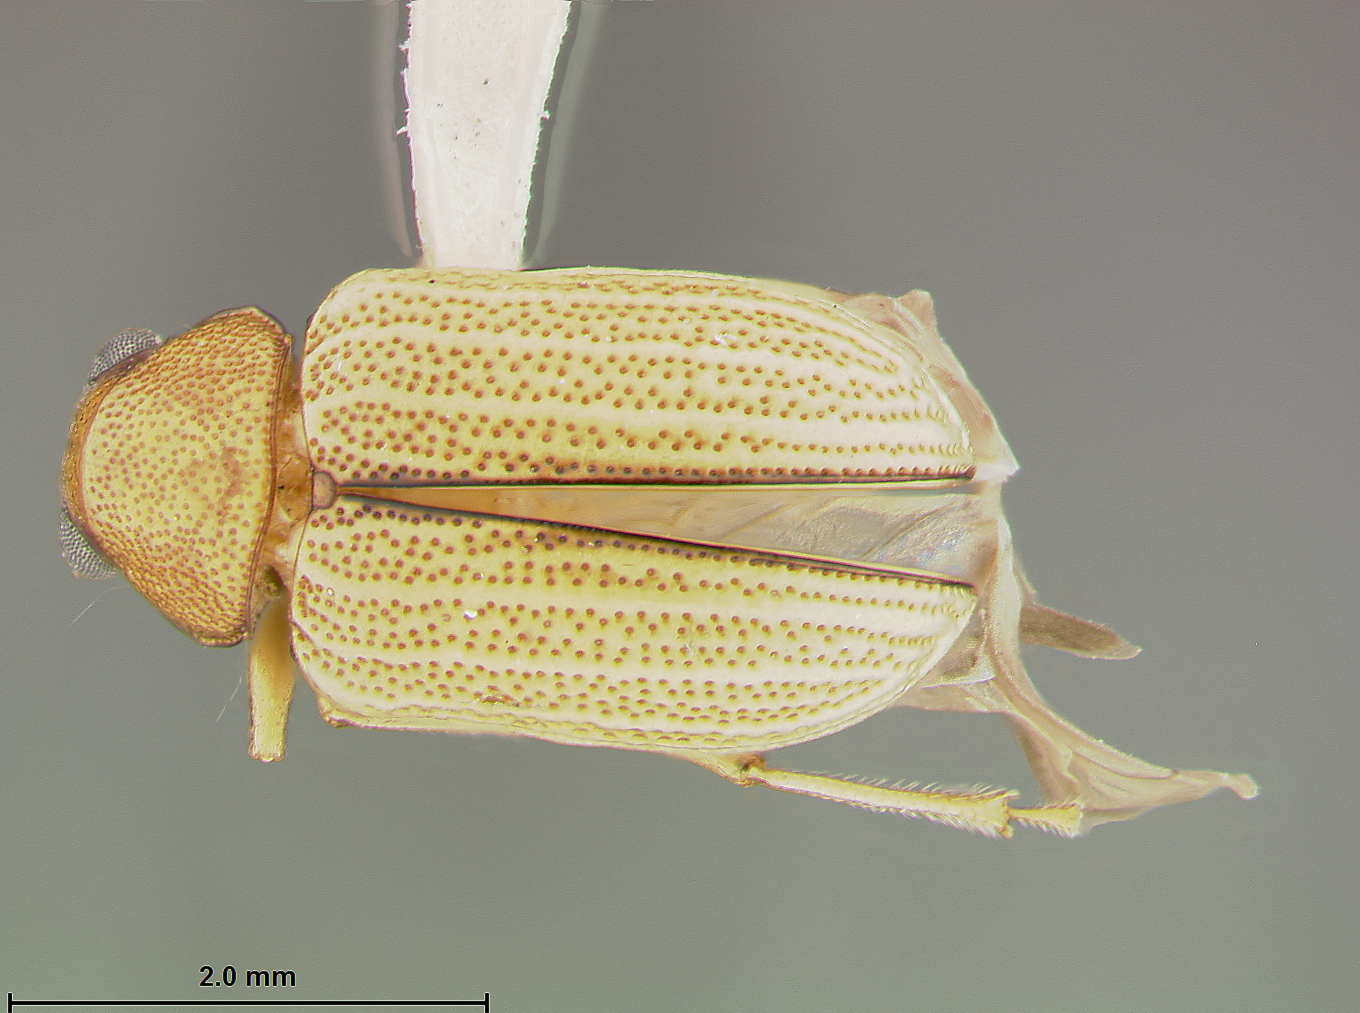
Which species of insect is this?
Colaspis carolinensis
